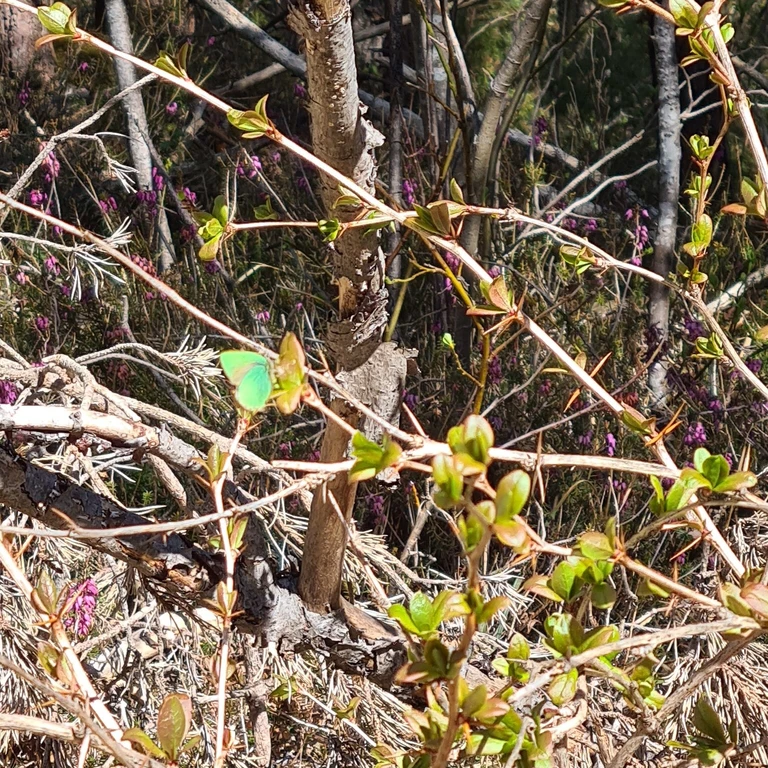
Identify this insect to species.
Callophrys rubi
